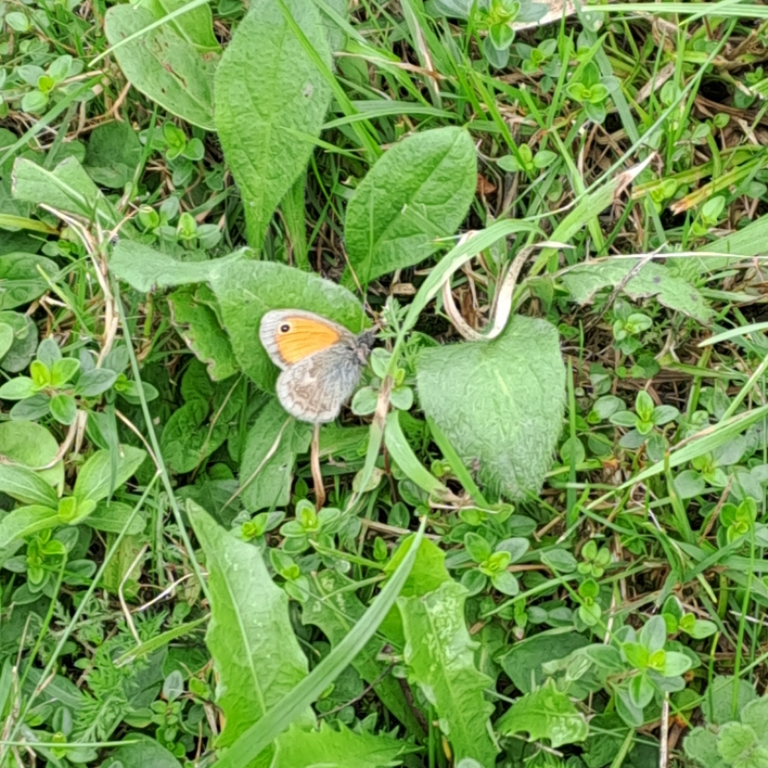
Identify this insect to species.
Coenonympha pamphilus
